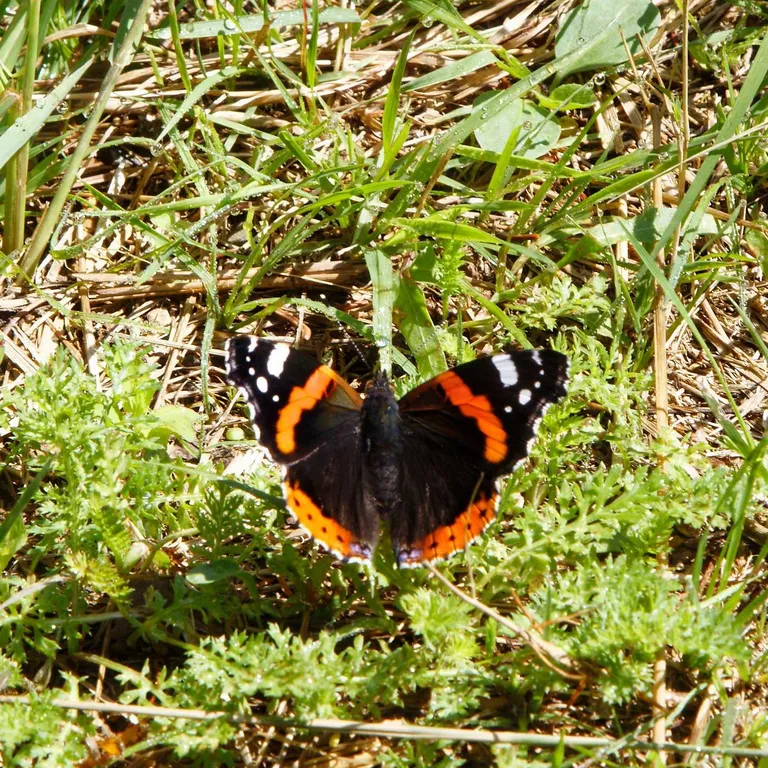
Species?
Vanessa atalanta
